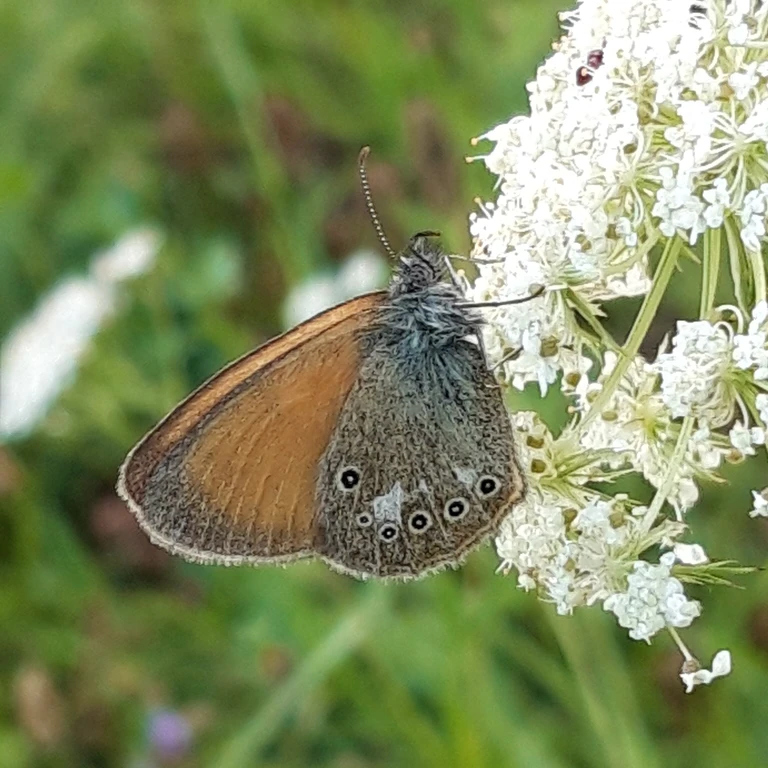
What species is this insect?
Coenonympha glycerion (also Coenonympha iphis)
